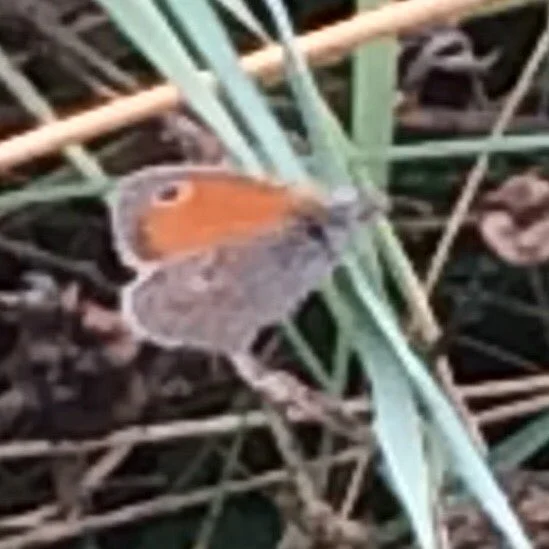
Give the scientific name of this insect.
Coenonympha pamphilus
